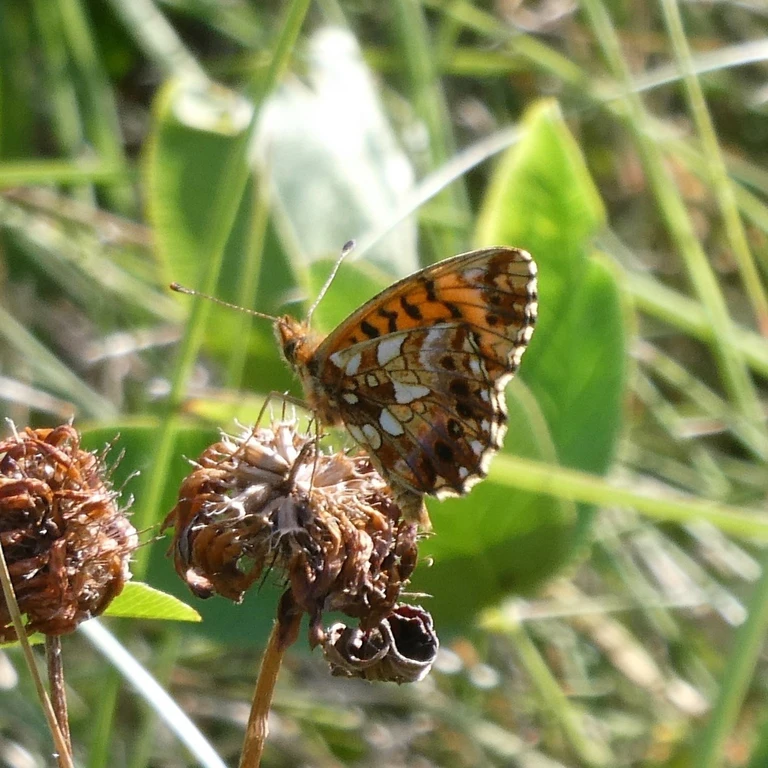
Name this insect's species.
Boloria dia
